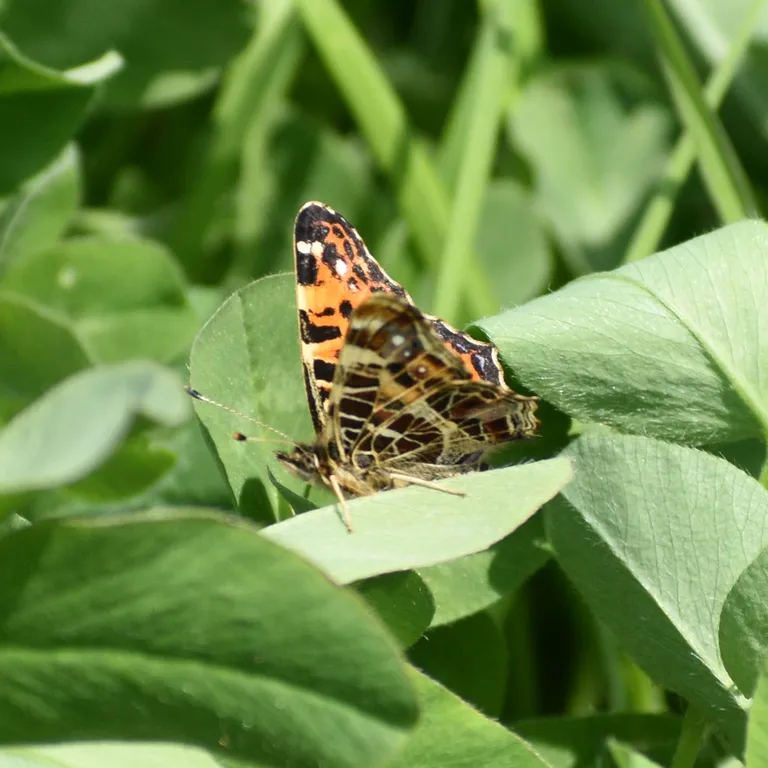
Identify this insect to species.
Araschnia levana
